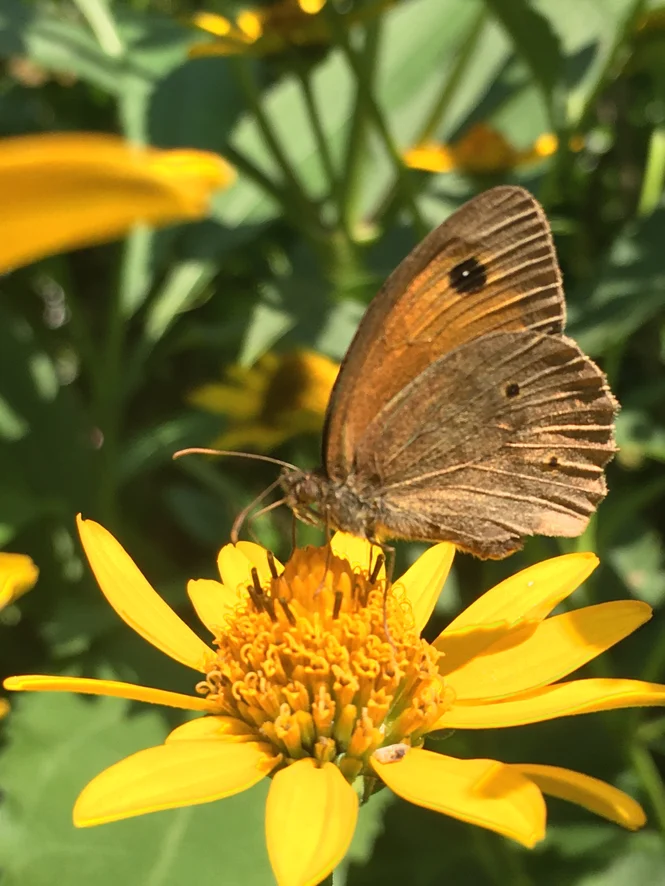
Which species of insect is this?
Maniola jurtina
